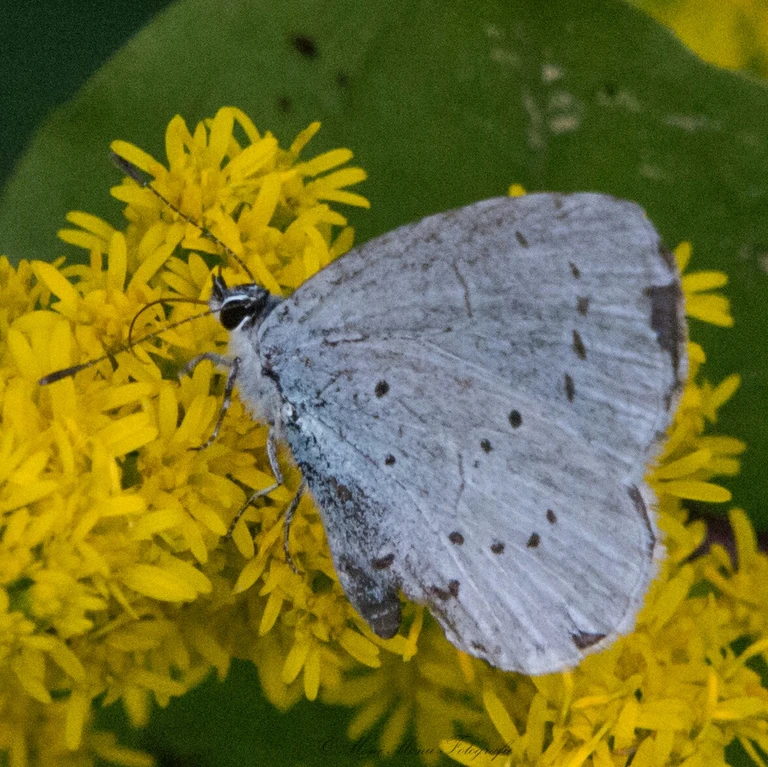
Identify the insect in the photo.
Celastrina argiolus
